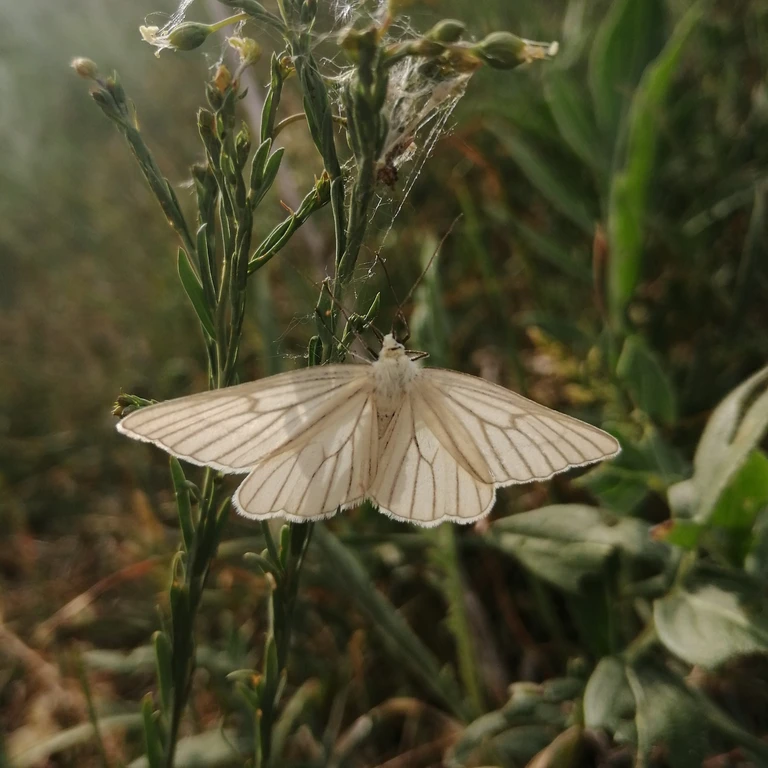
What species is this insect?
Siona lineata
